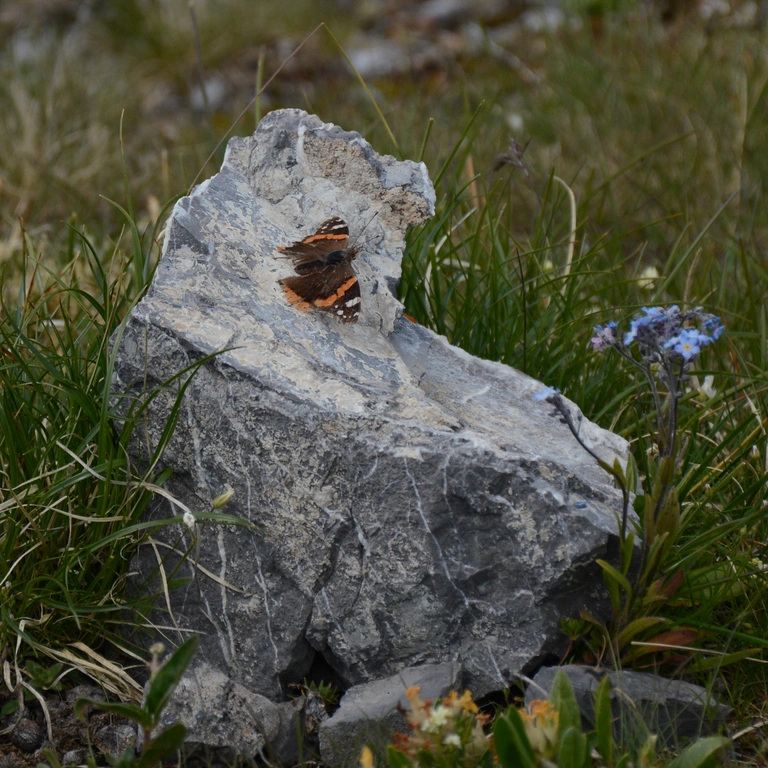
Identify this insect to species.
Vanessa atalanta
